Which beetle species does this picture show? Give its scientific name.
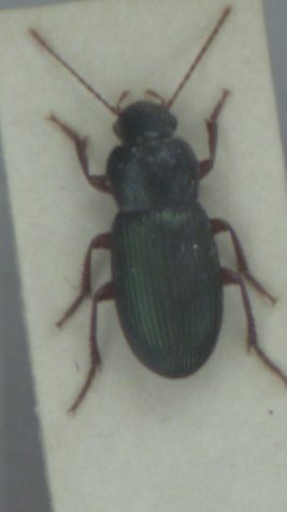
Ophonus azureus
